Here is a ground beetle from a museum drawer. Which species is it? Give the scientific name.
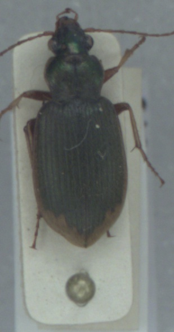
Chlaenius vestitus
